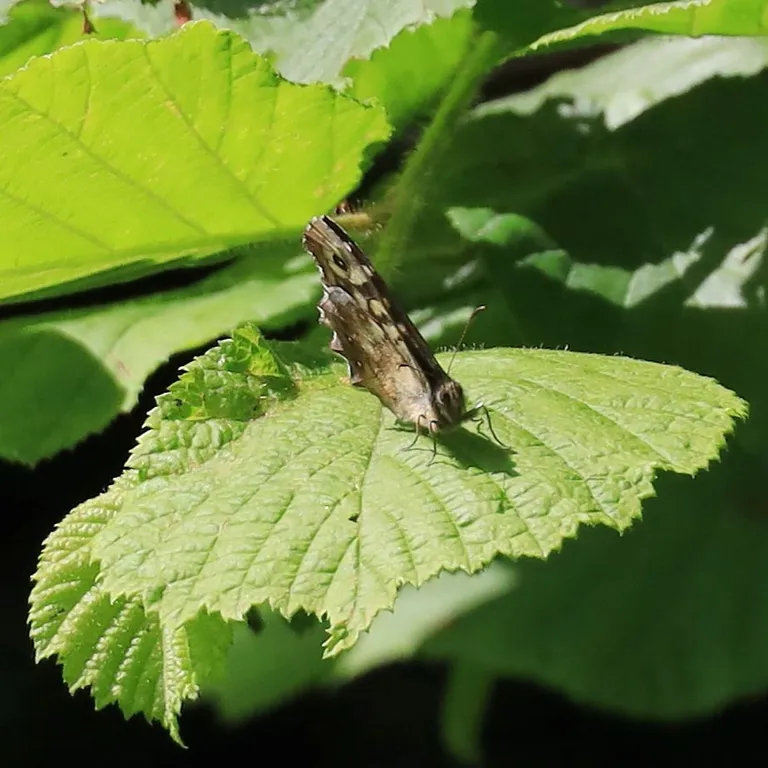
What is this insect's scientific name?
Pararge aegeria
